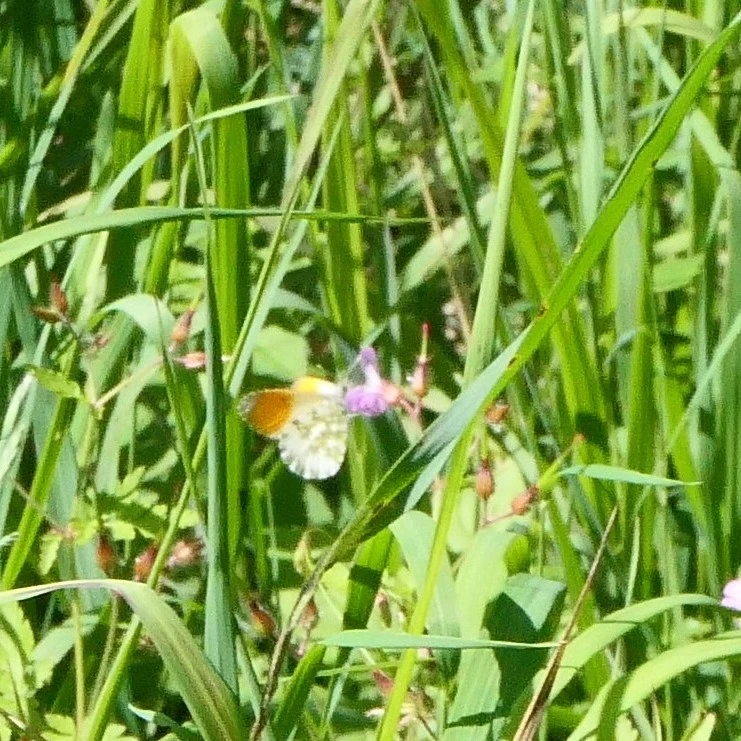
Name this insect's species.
Anthocharis cardamines
